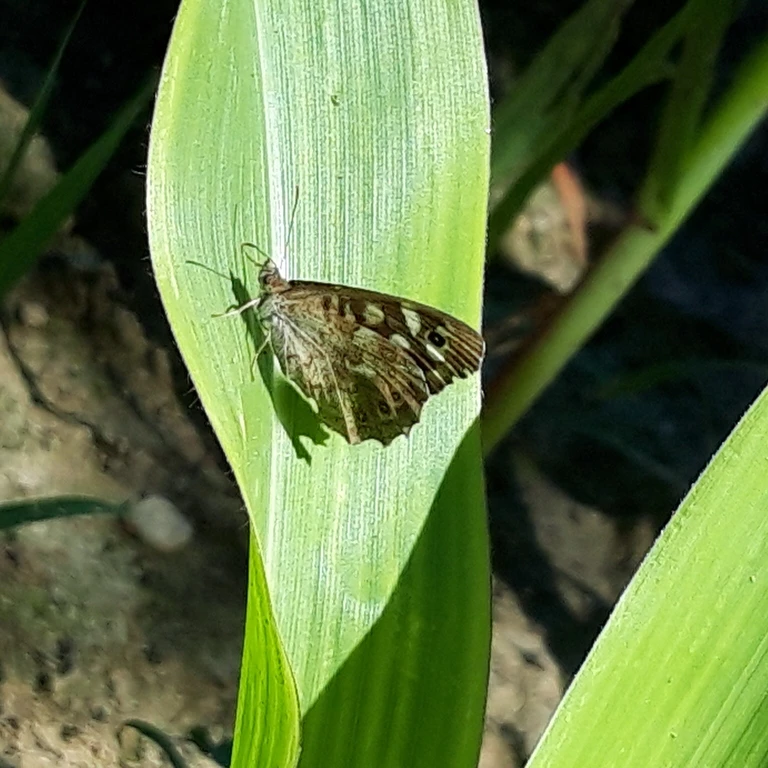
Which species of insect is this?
Pararge aegeria
